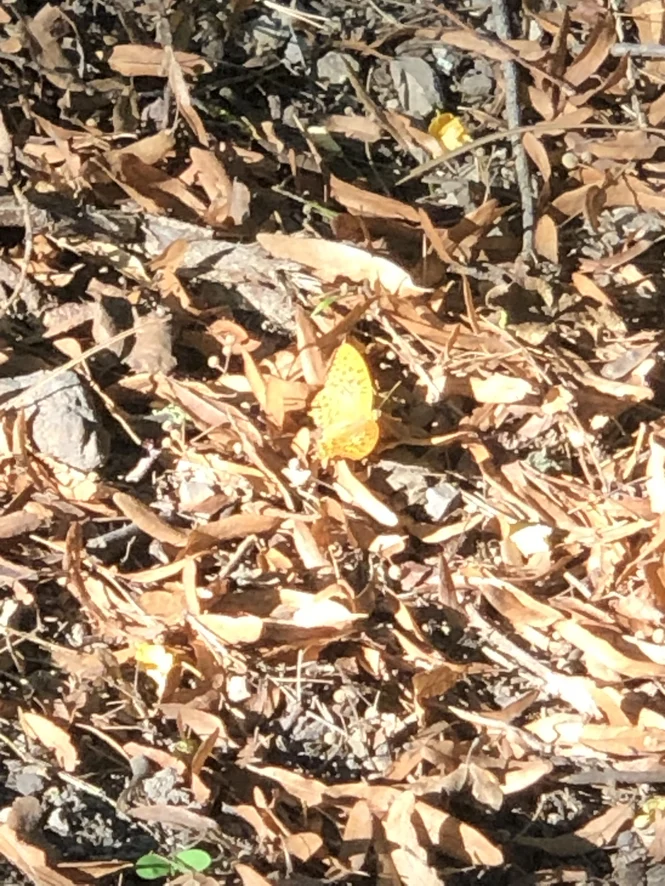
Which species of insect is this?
Argynnis paphia
